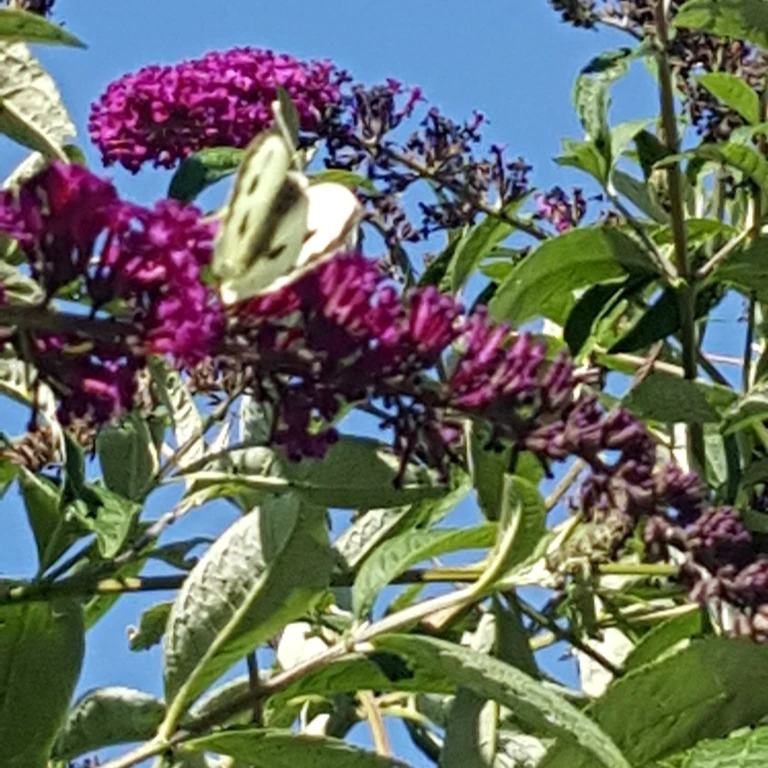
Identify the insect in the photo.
Pieris brassicae
